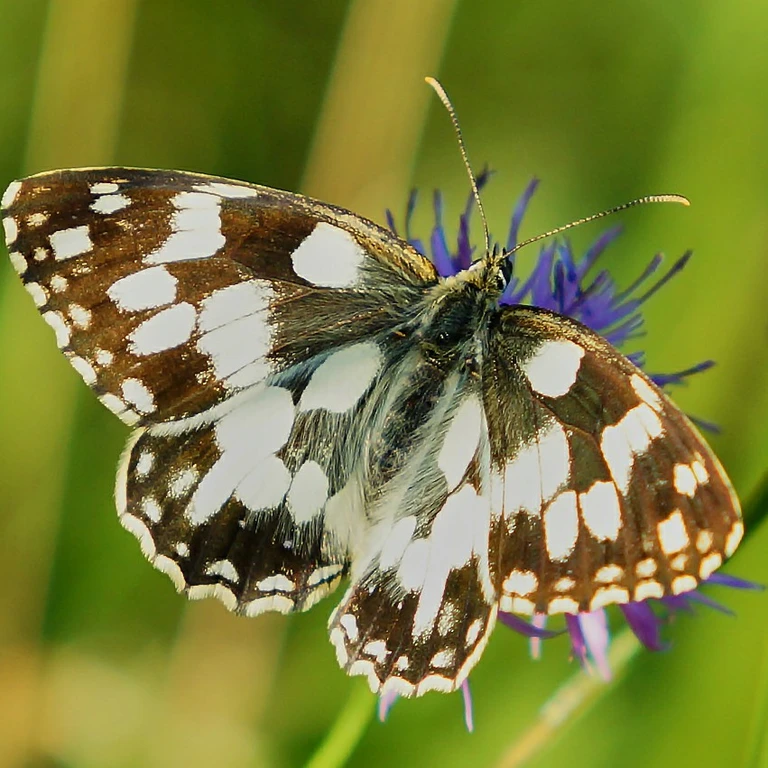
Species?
Melanargia galathea
